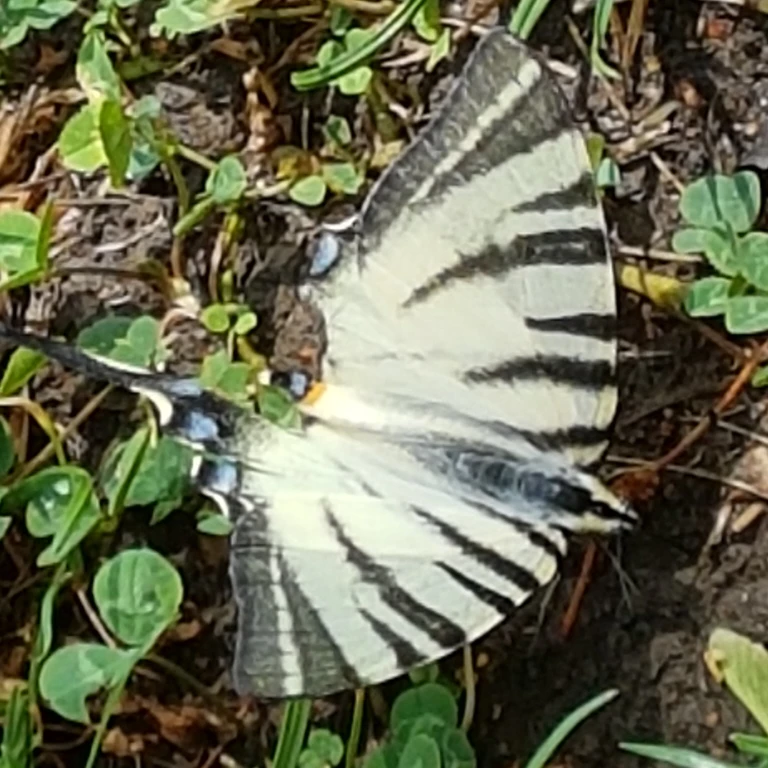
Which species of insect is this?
Iphiclides podalirius
